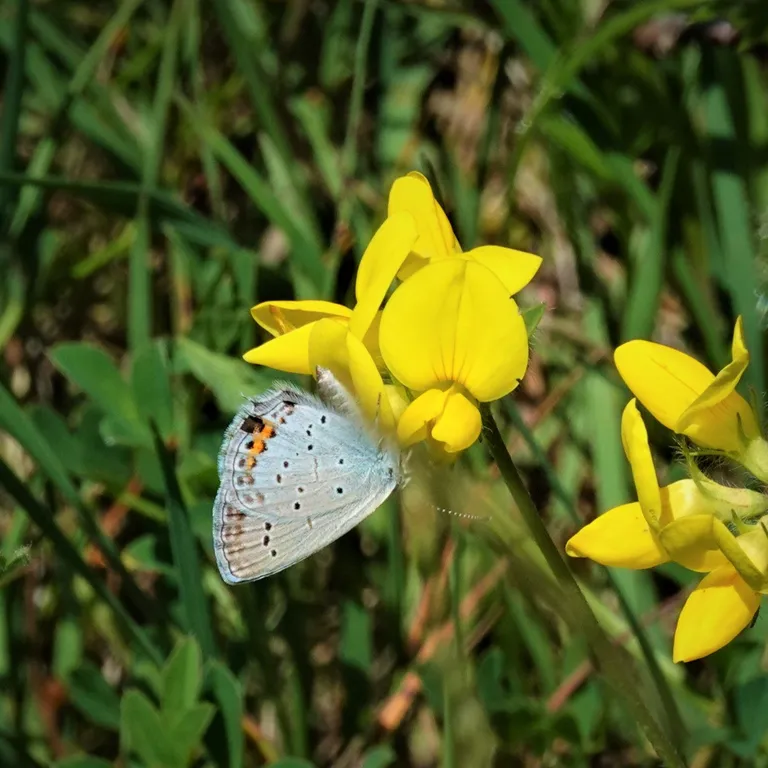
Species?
Cupido argiades (also Elkalyce argiades)
